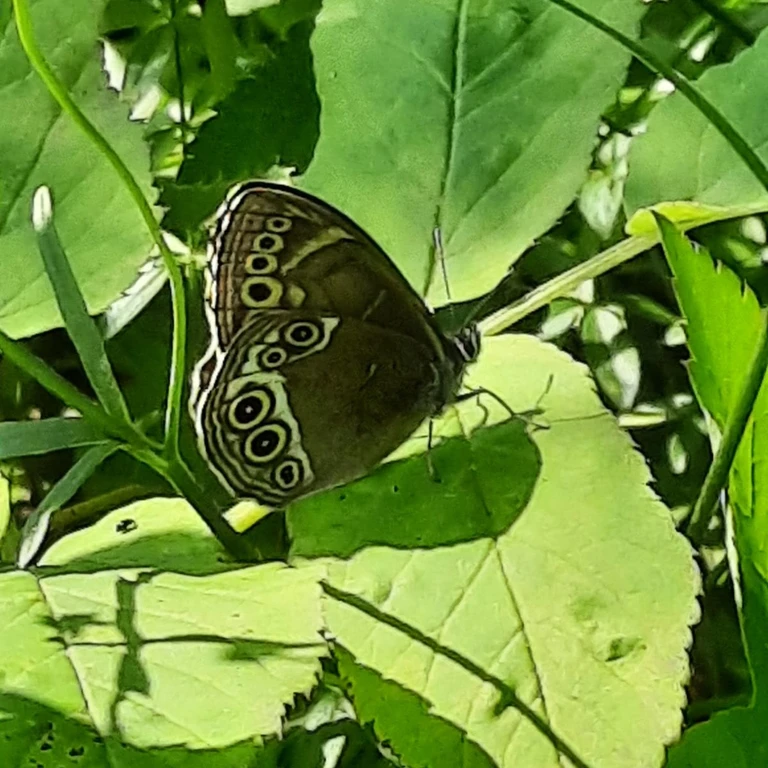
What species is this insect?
Lopinga achine (also Pararge achine)
